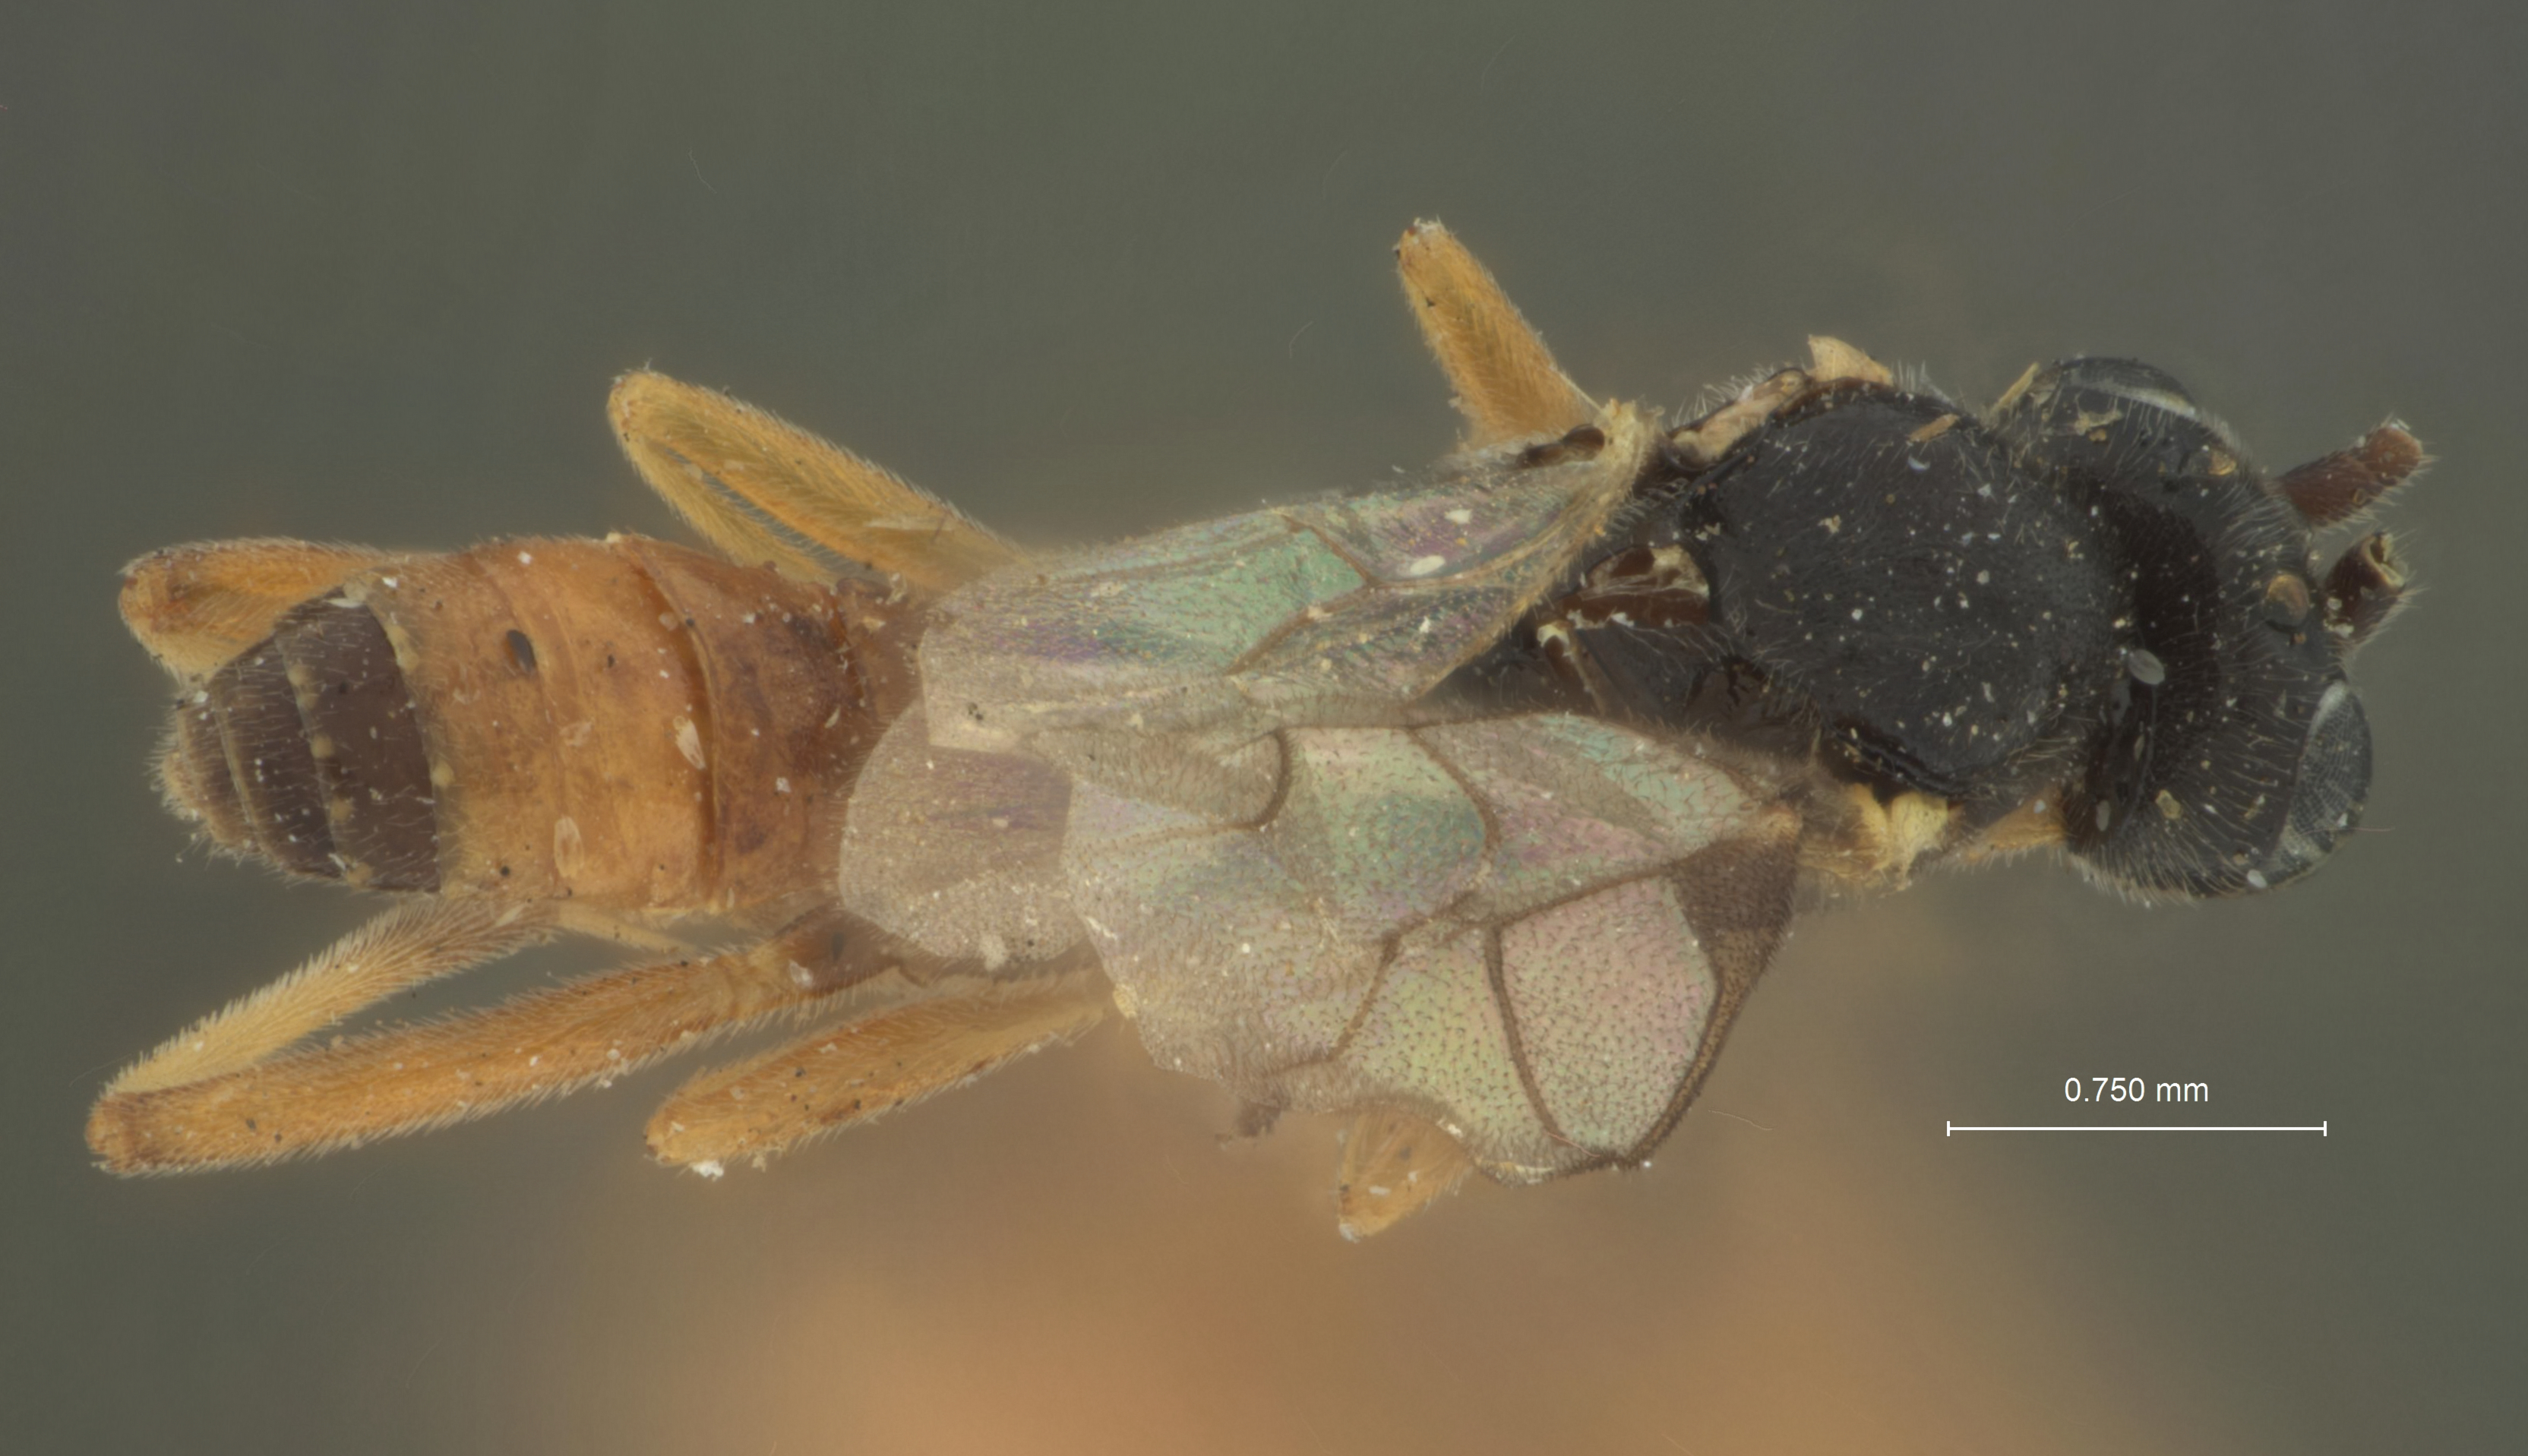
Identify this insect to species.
Sychnoportus longitarsis
